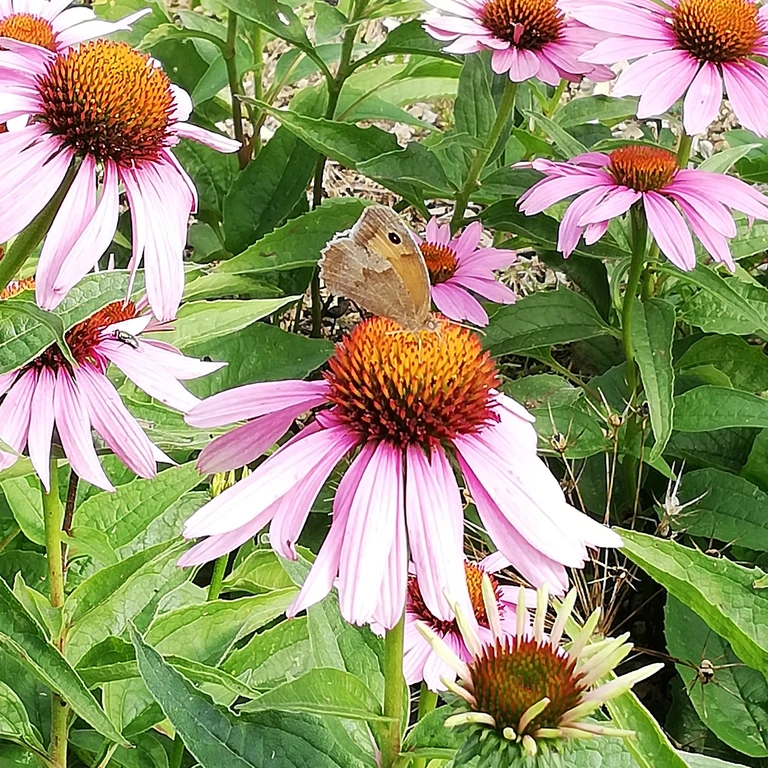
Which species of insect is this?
Maniola jurtina
